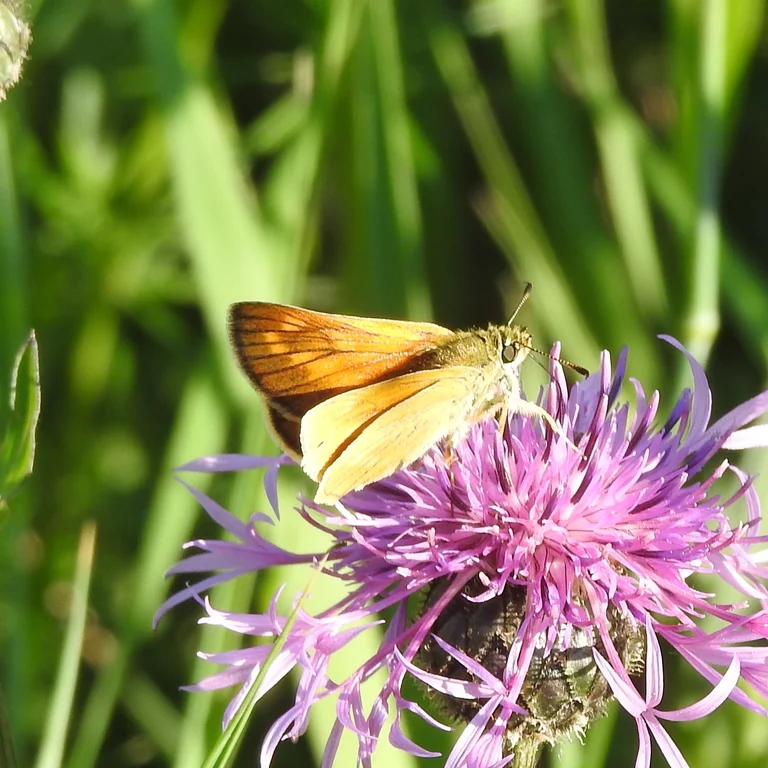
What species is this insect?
Ochlodes sylvanus (also Ochlodes venata)
